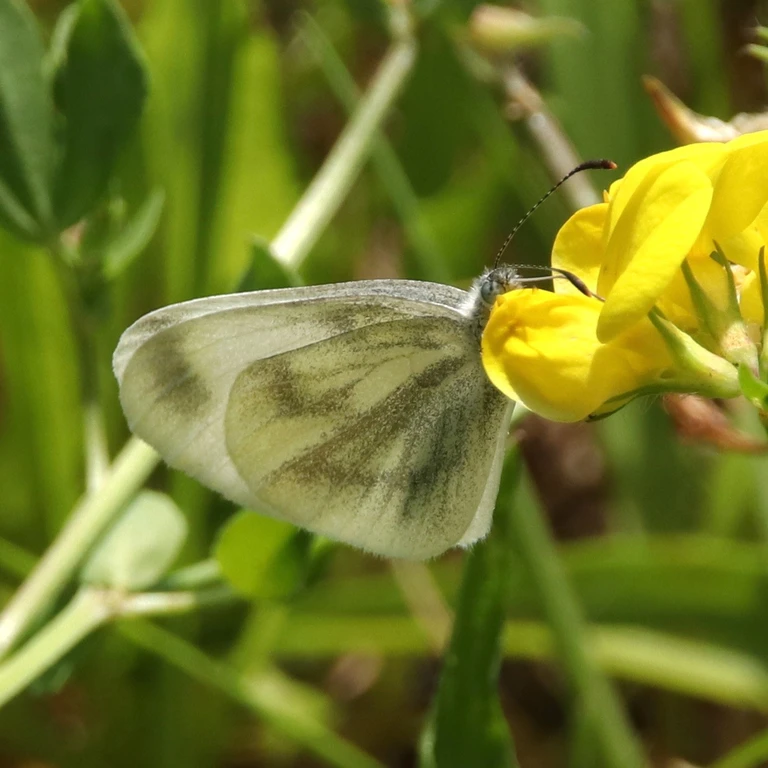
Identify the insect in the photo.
Leptidea sinapis/juvernica
